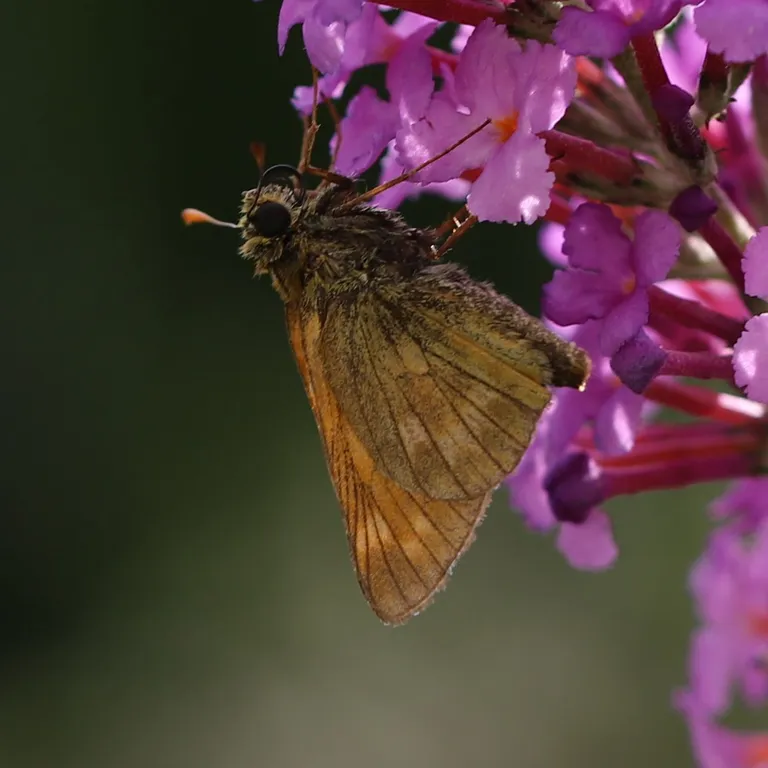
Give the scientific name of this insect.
Ochlodes sylvanus (also Ochlodes venata)
